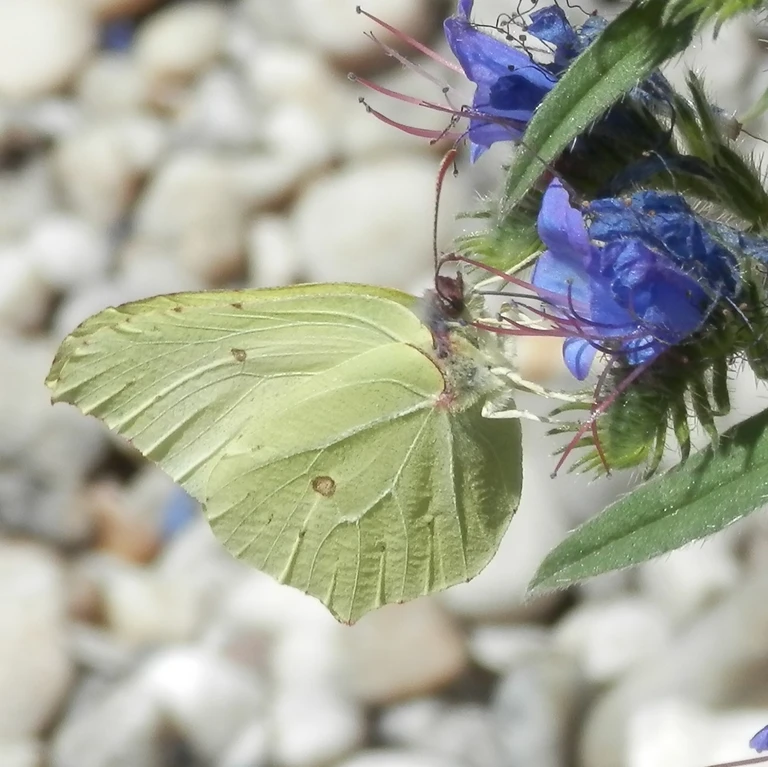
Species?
Gonepteryx rhamni
